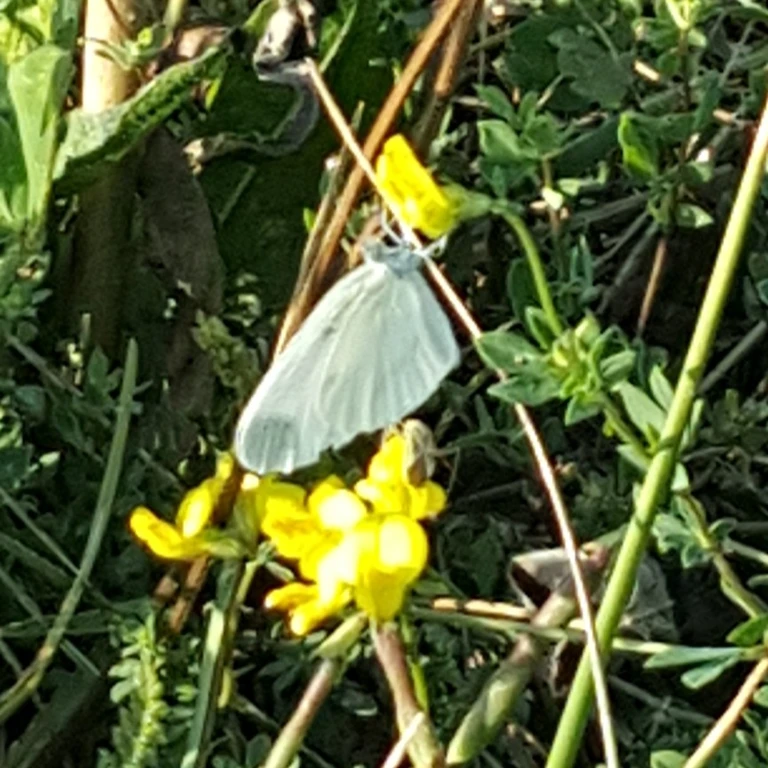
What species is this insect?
Leptidea sinapis/juvernica
